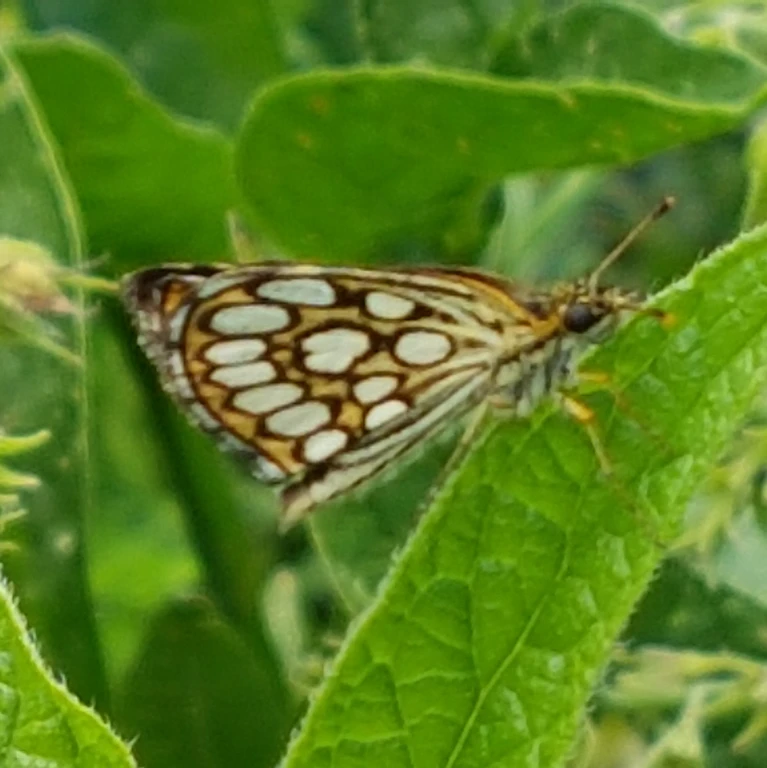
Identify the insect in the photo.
Heteropterus morpheus
